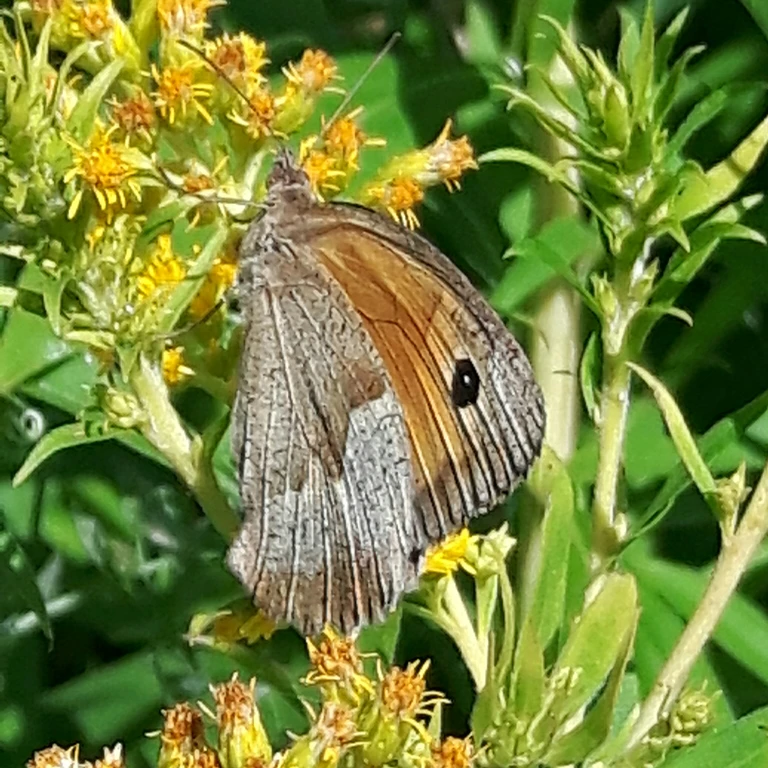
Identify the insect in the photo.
Maniola jurtina
